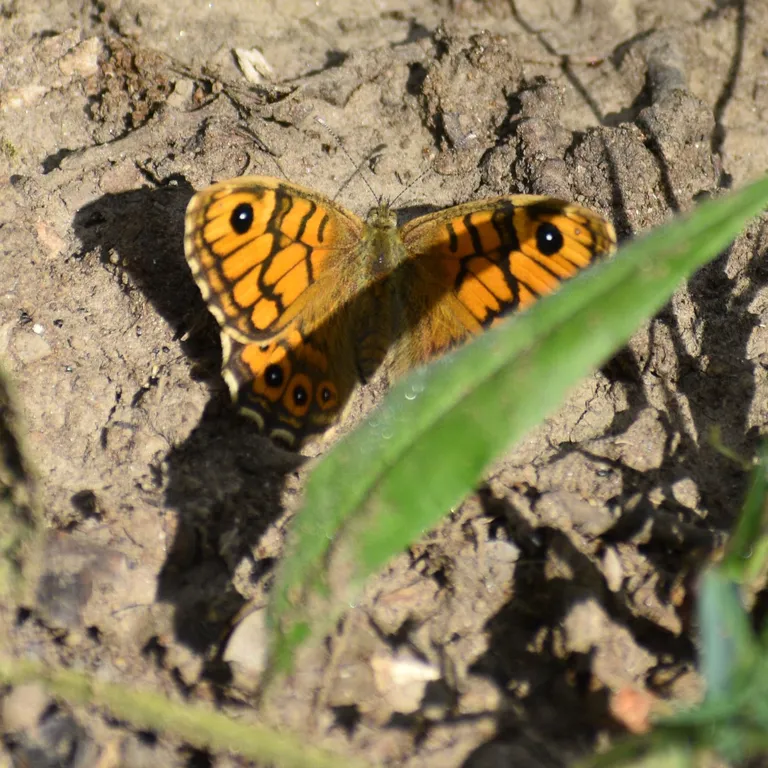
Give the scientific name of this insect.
Lasiommata megera (also Pararge megera)
